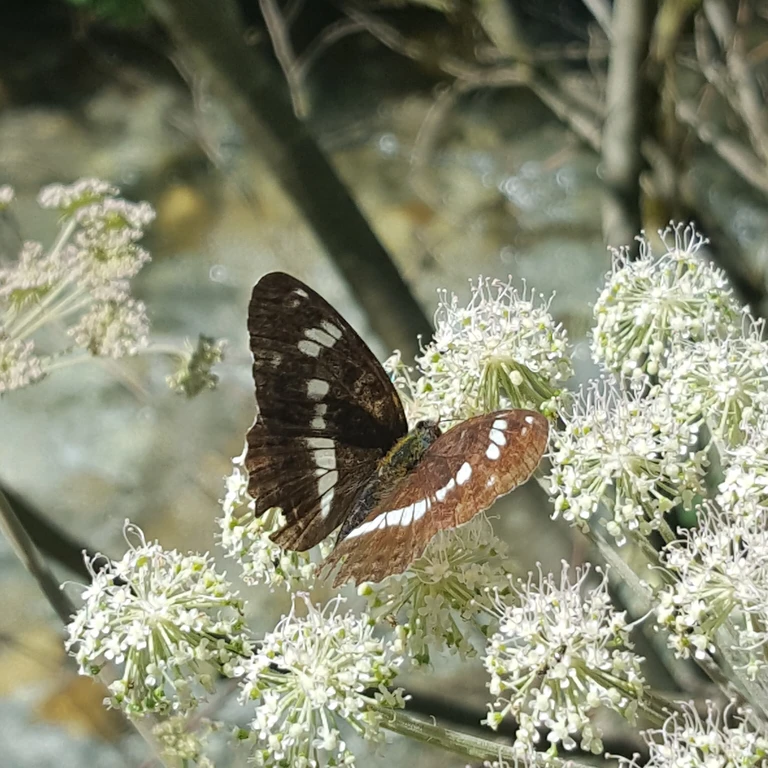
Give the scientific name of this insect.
Limenitis camilla (also Ladoga camilla)
